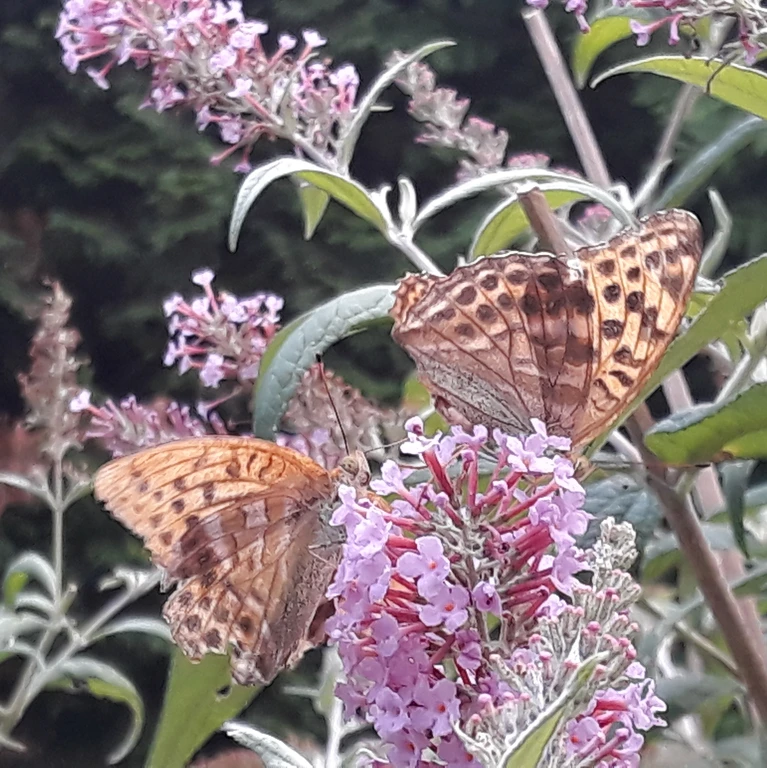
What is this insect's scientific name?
Argynnis paphia
